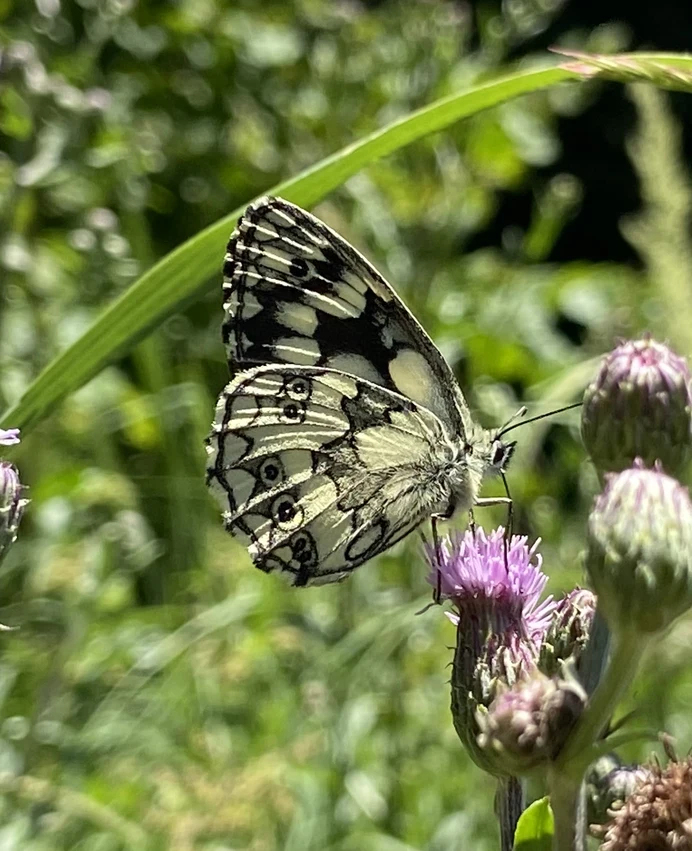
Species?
Melanargia galathea
